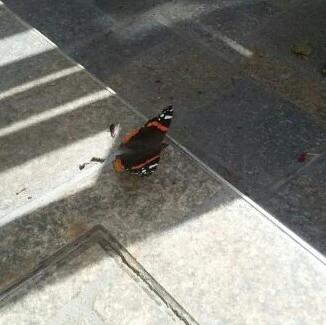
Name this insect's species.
Vanessa atalanta
